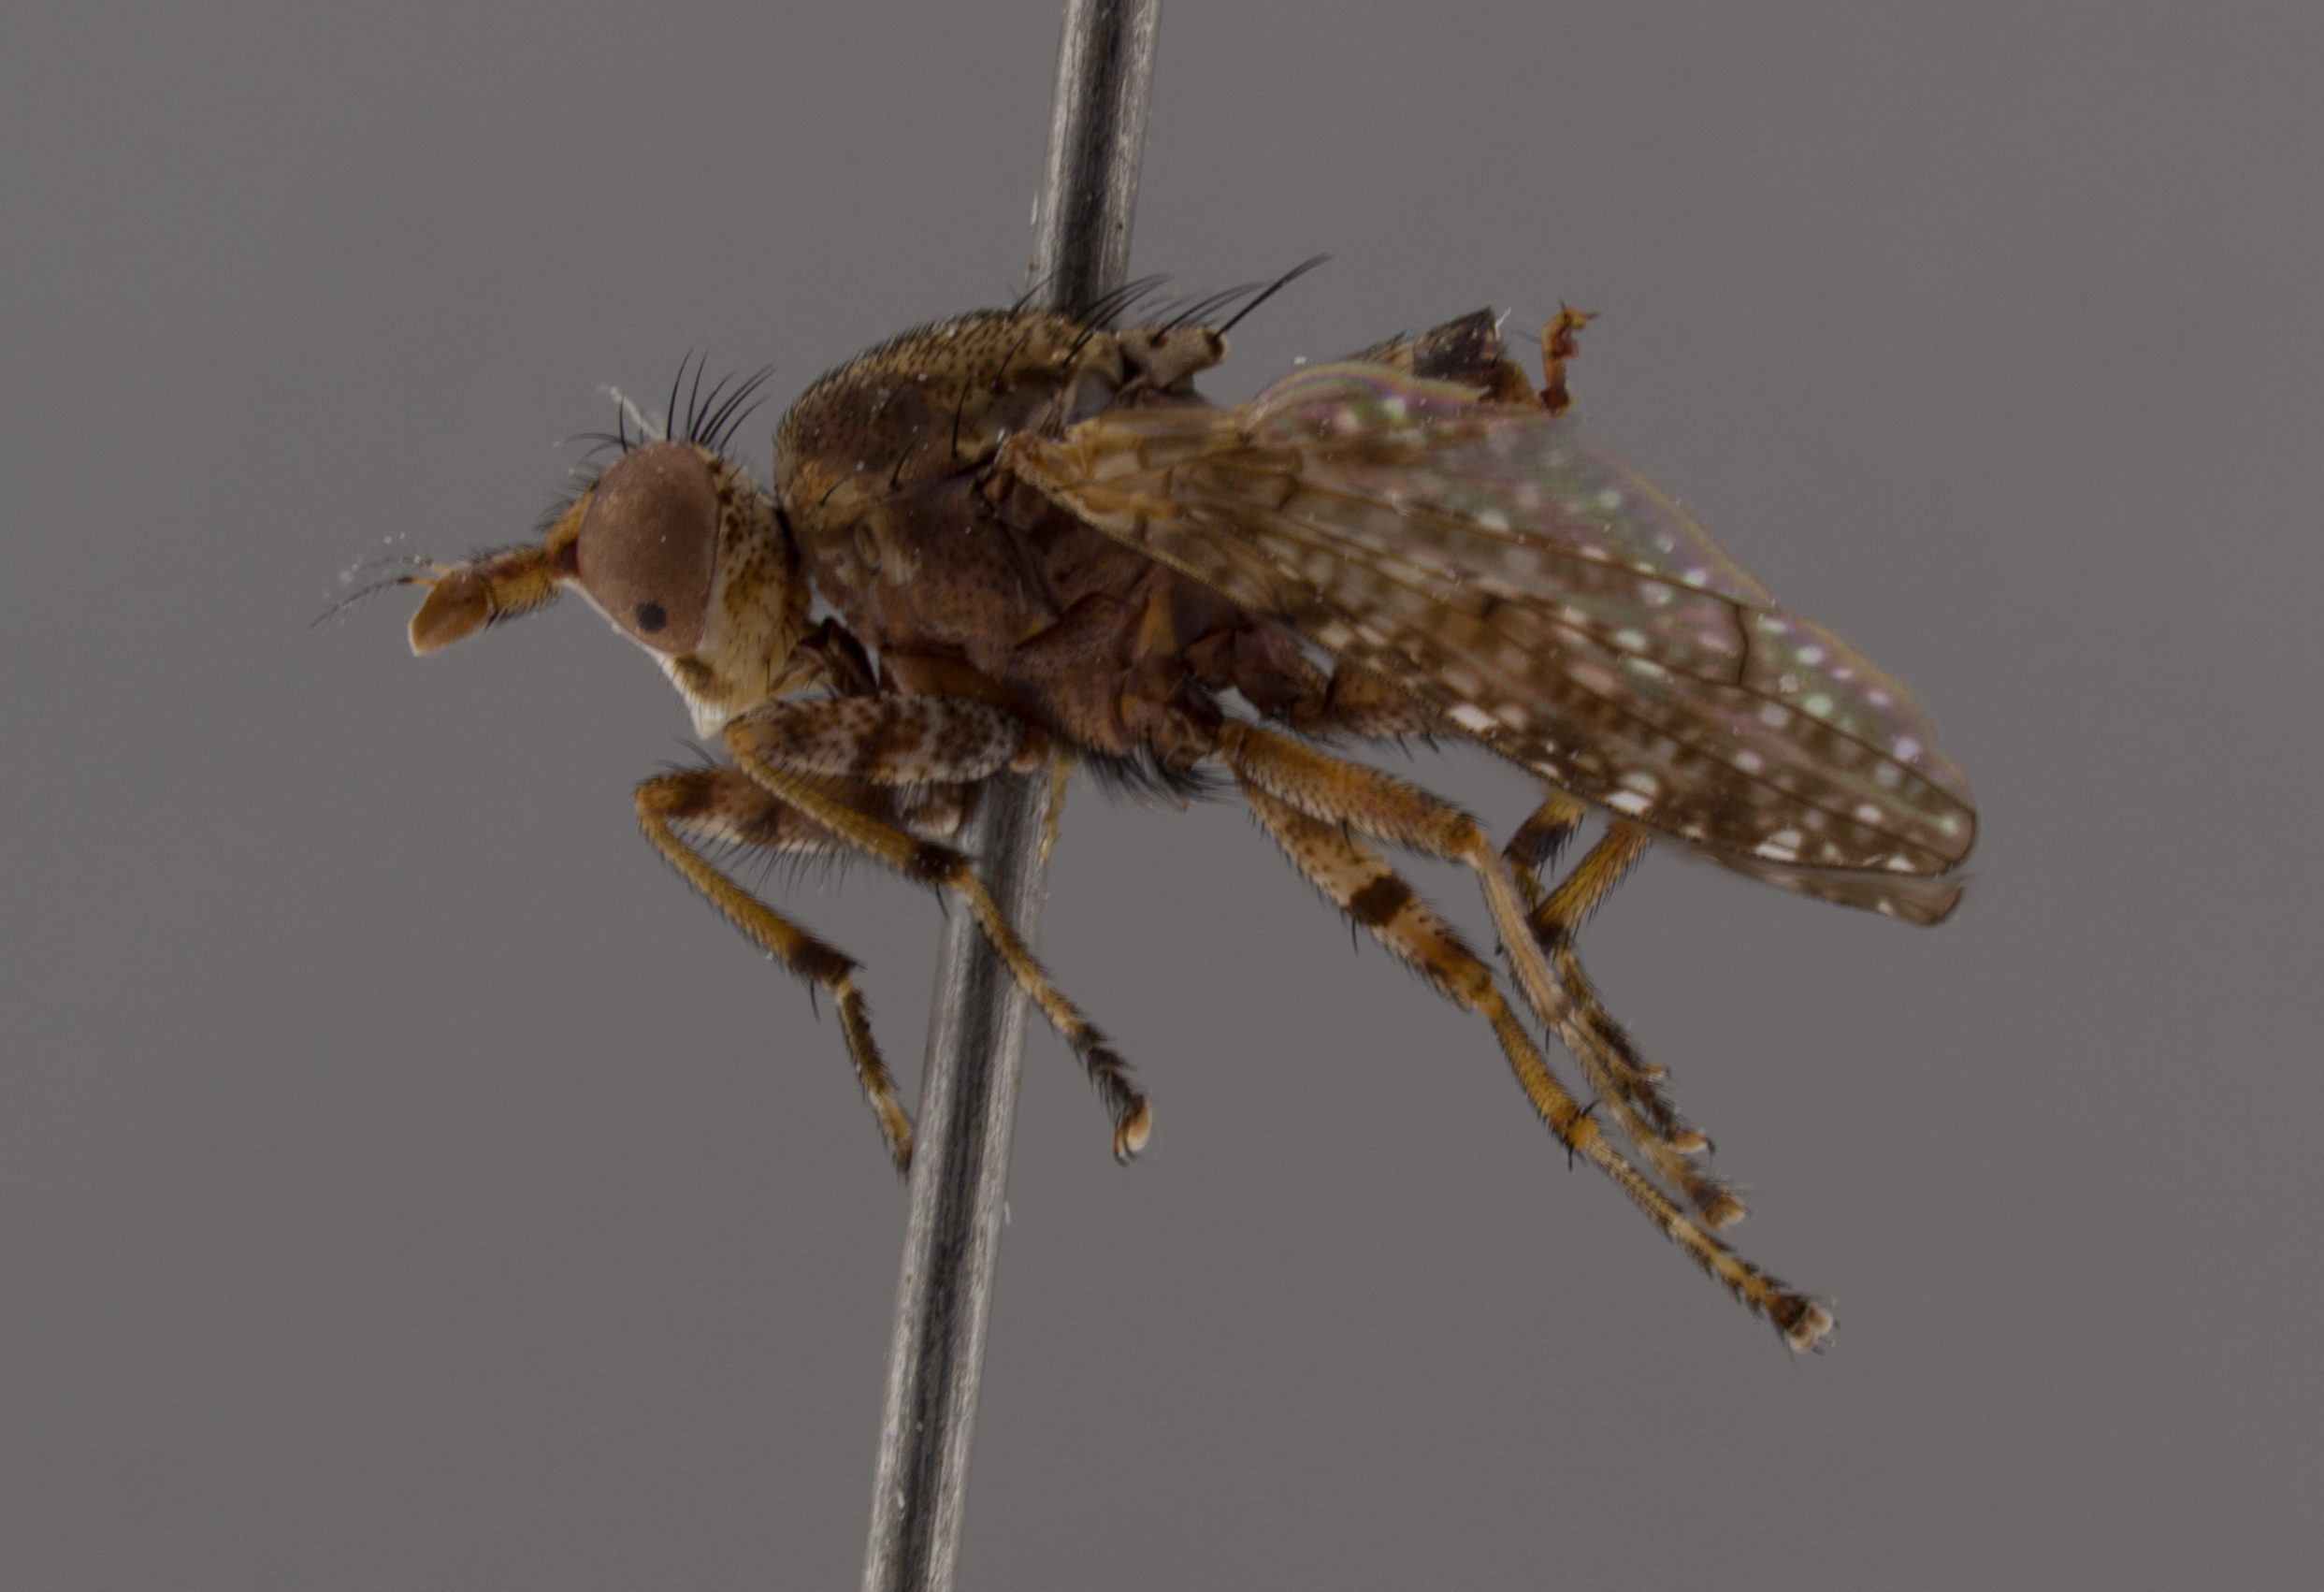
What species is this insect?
Dictya behrmani
